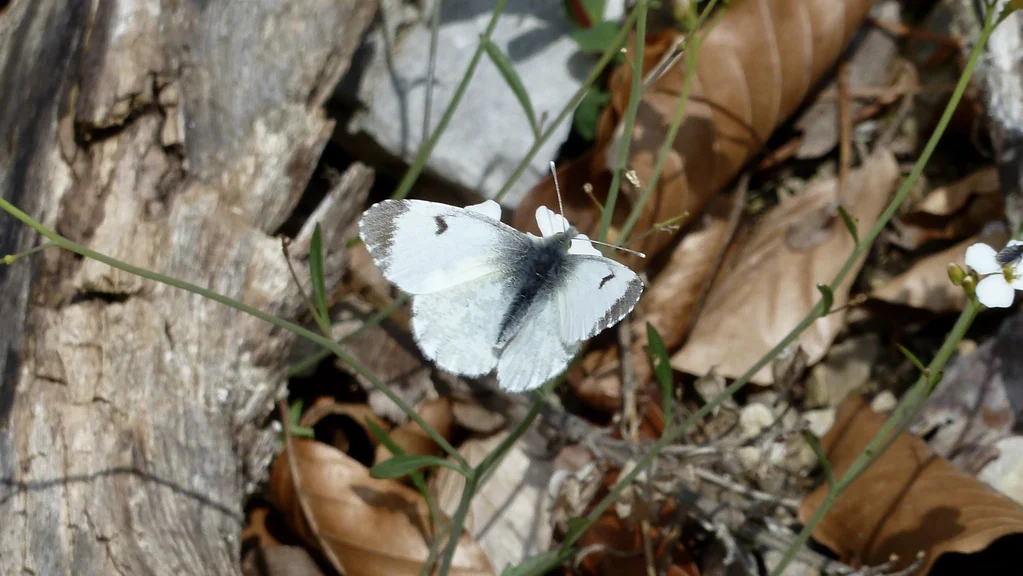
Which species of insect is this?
Anthocharis cardamines
